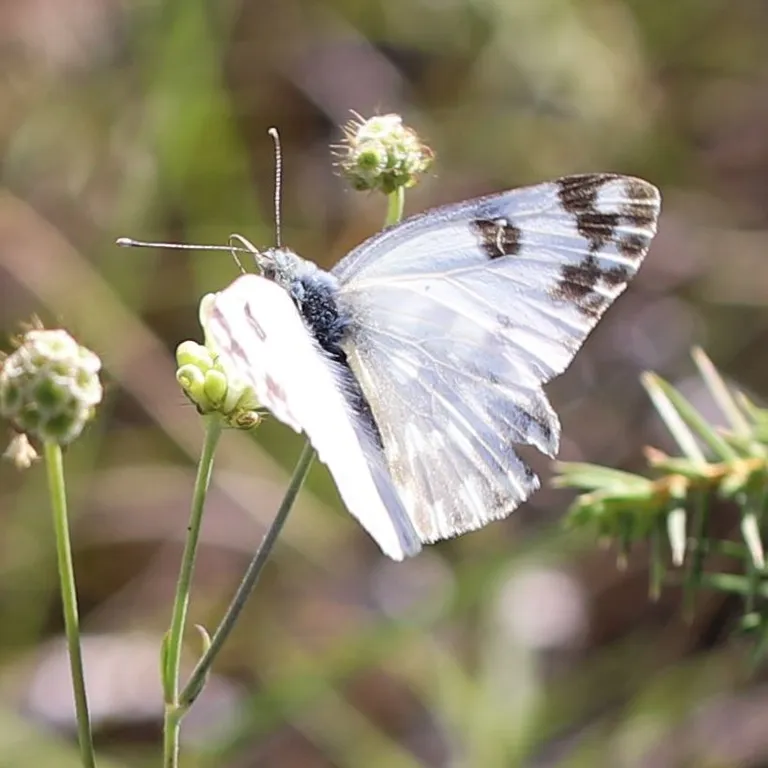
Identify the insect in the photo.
Pontia edusa
